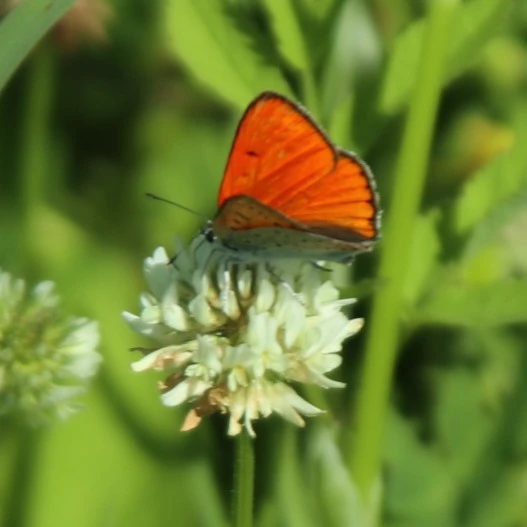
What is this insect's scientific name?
Lycaena dispar
